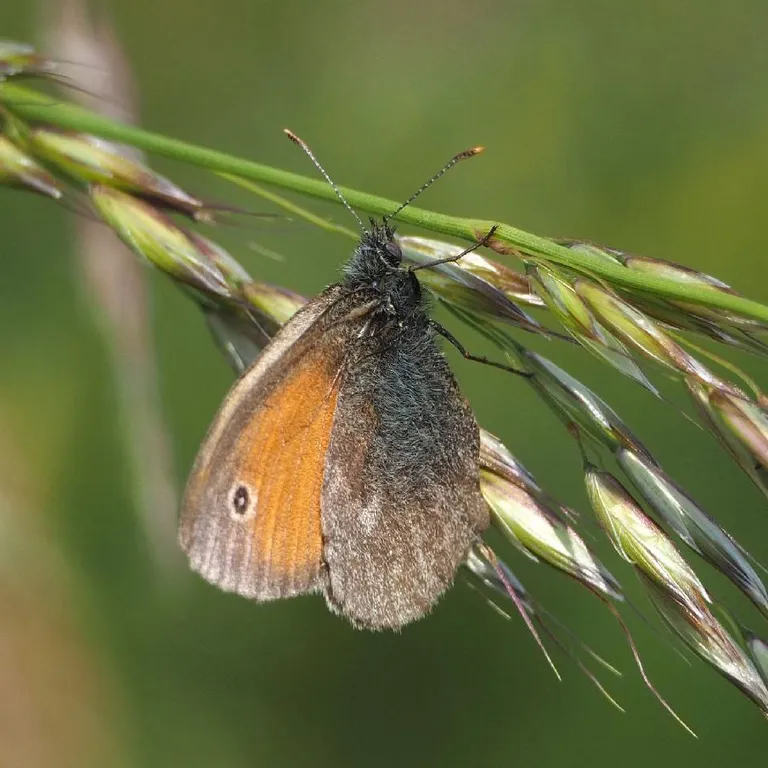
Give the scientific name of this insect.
Coenonympha pamphilus
